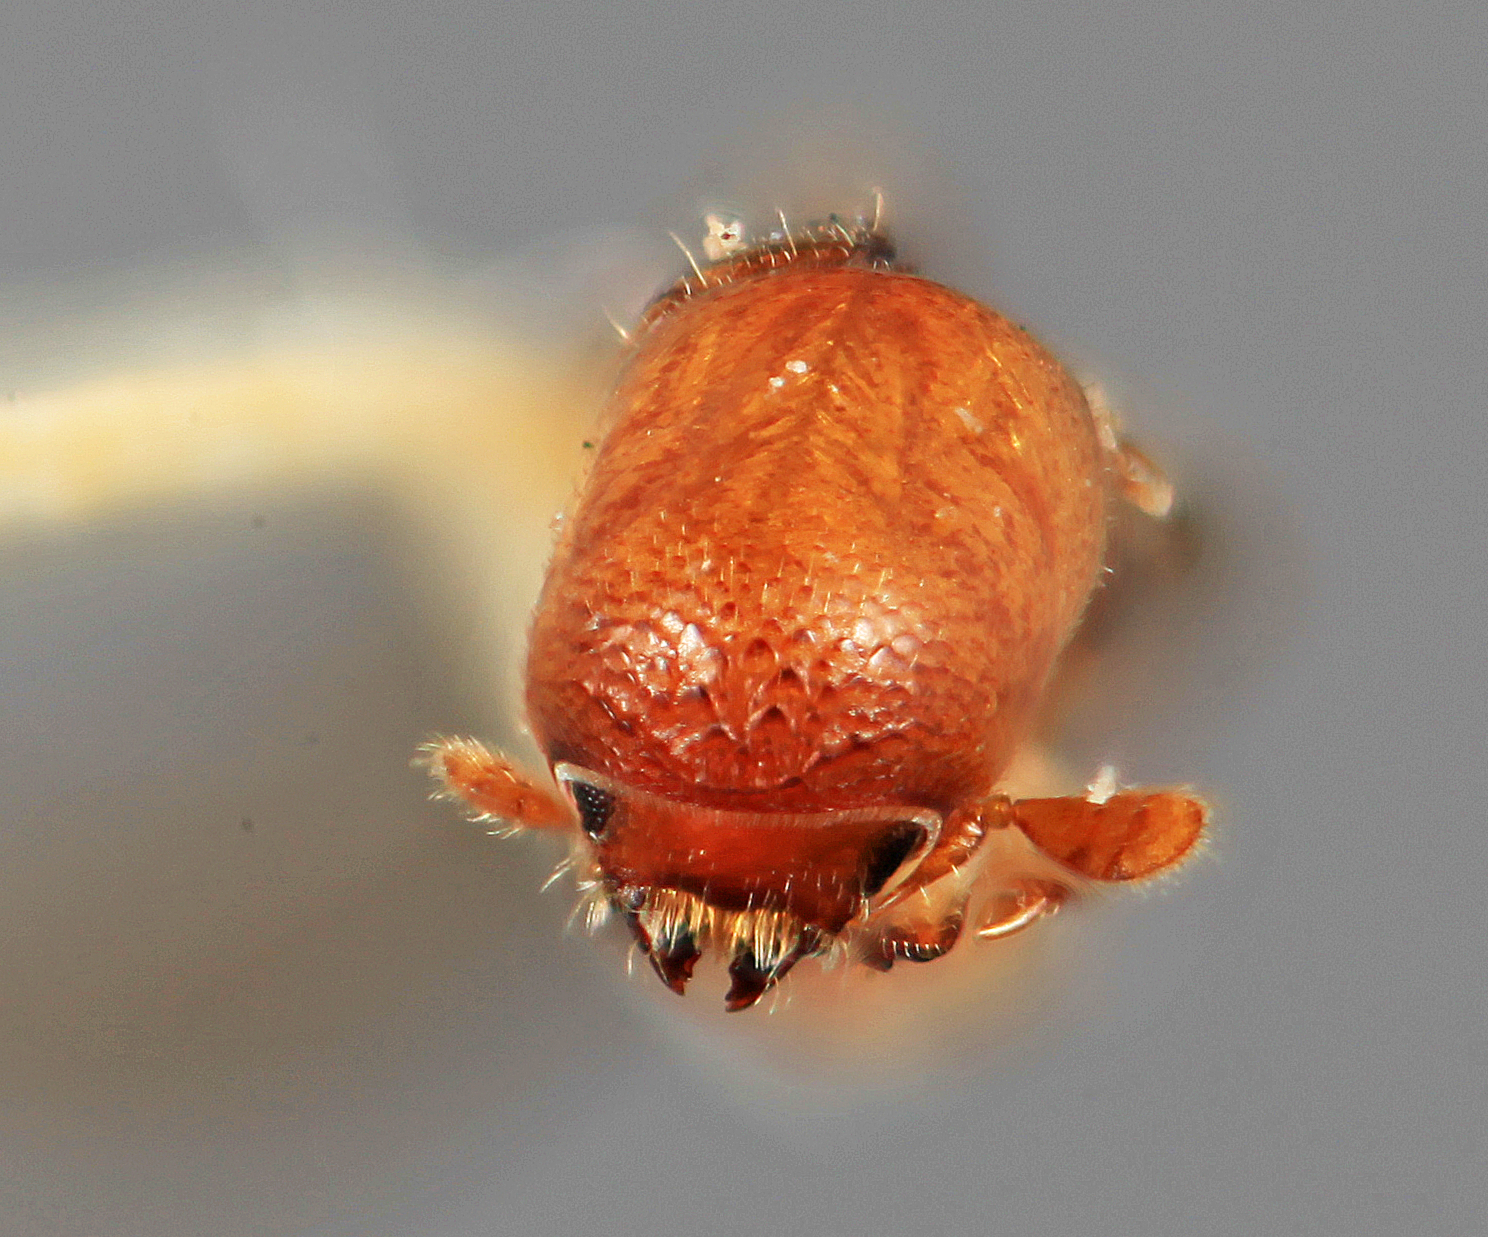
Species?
Amphicranus micidus
